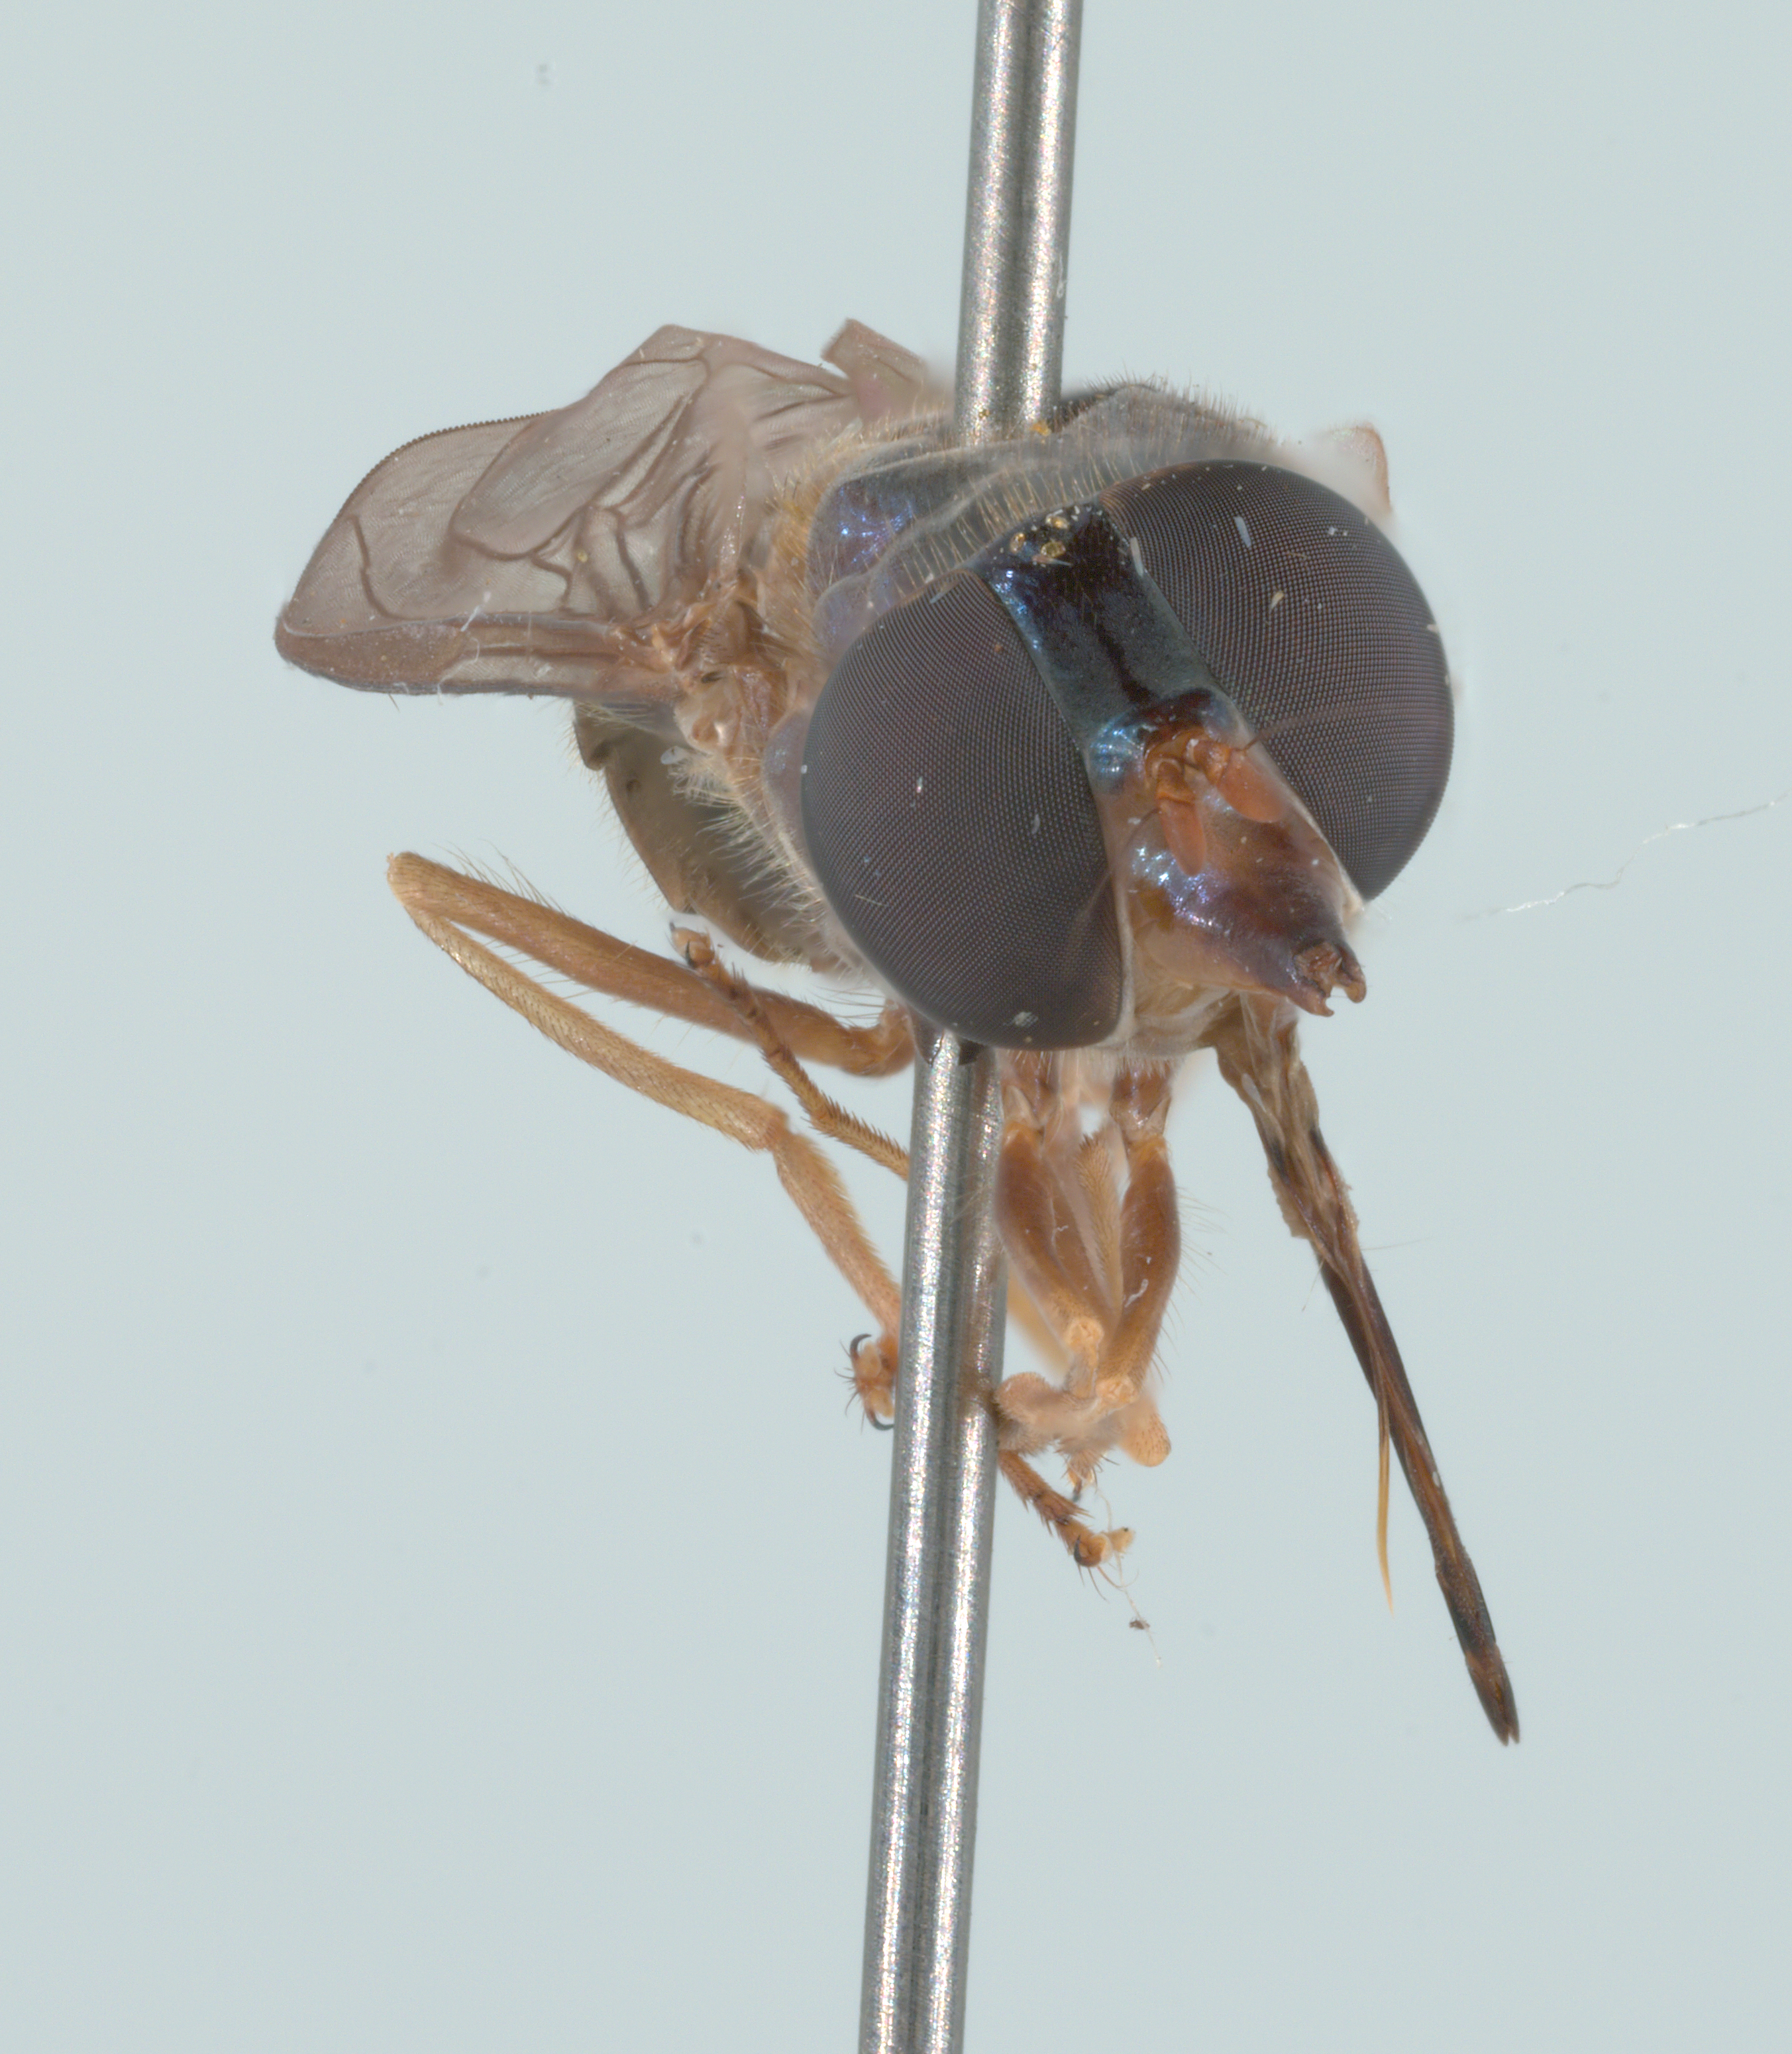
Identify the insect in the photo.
Rhingia fuscipes
